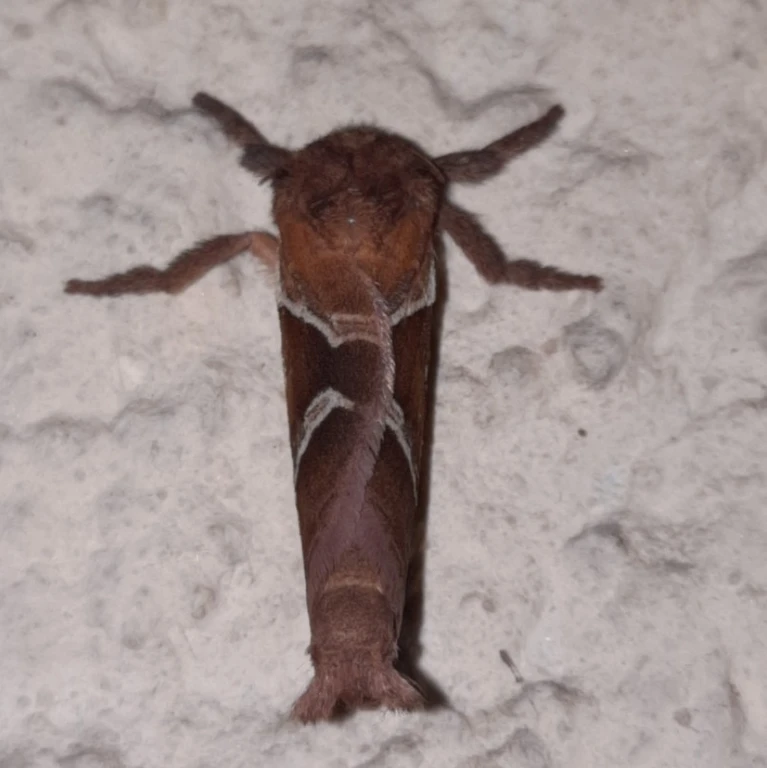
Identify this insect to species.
Triodia sylvina
